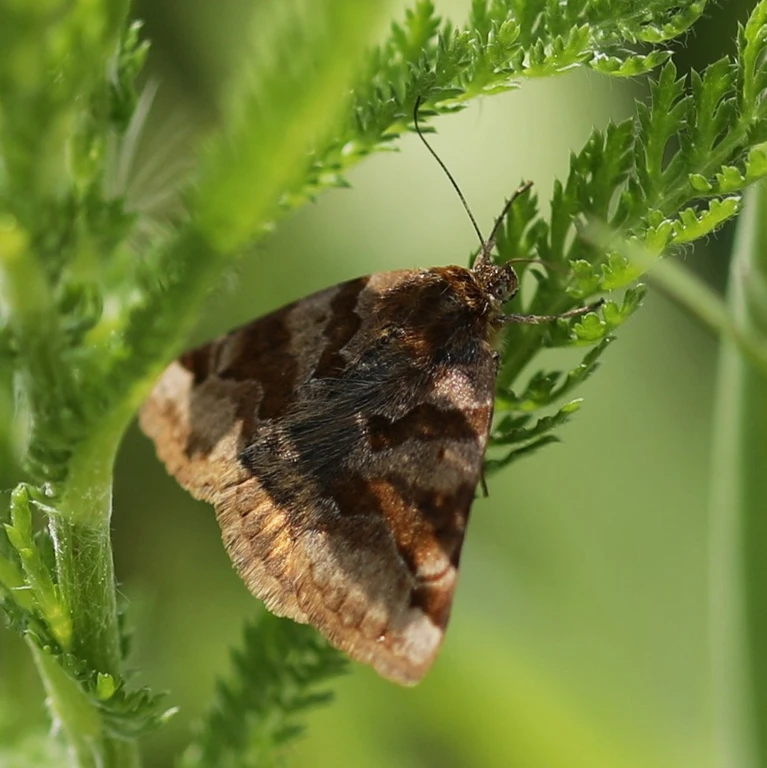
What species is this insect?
Euclidia glyphica
